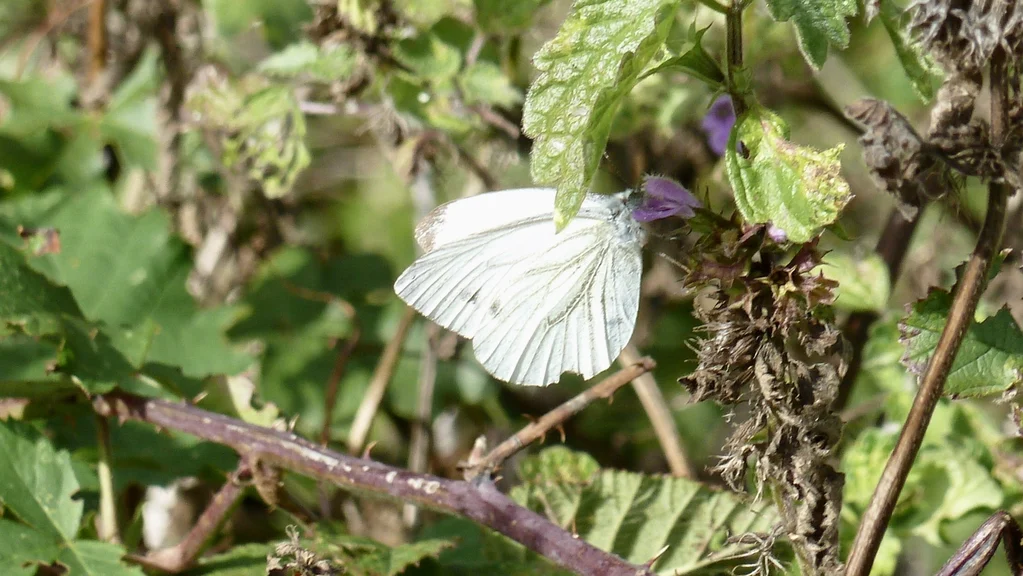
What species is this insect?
Pieris napi
